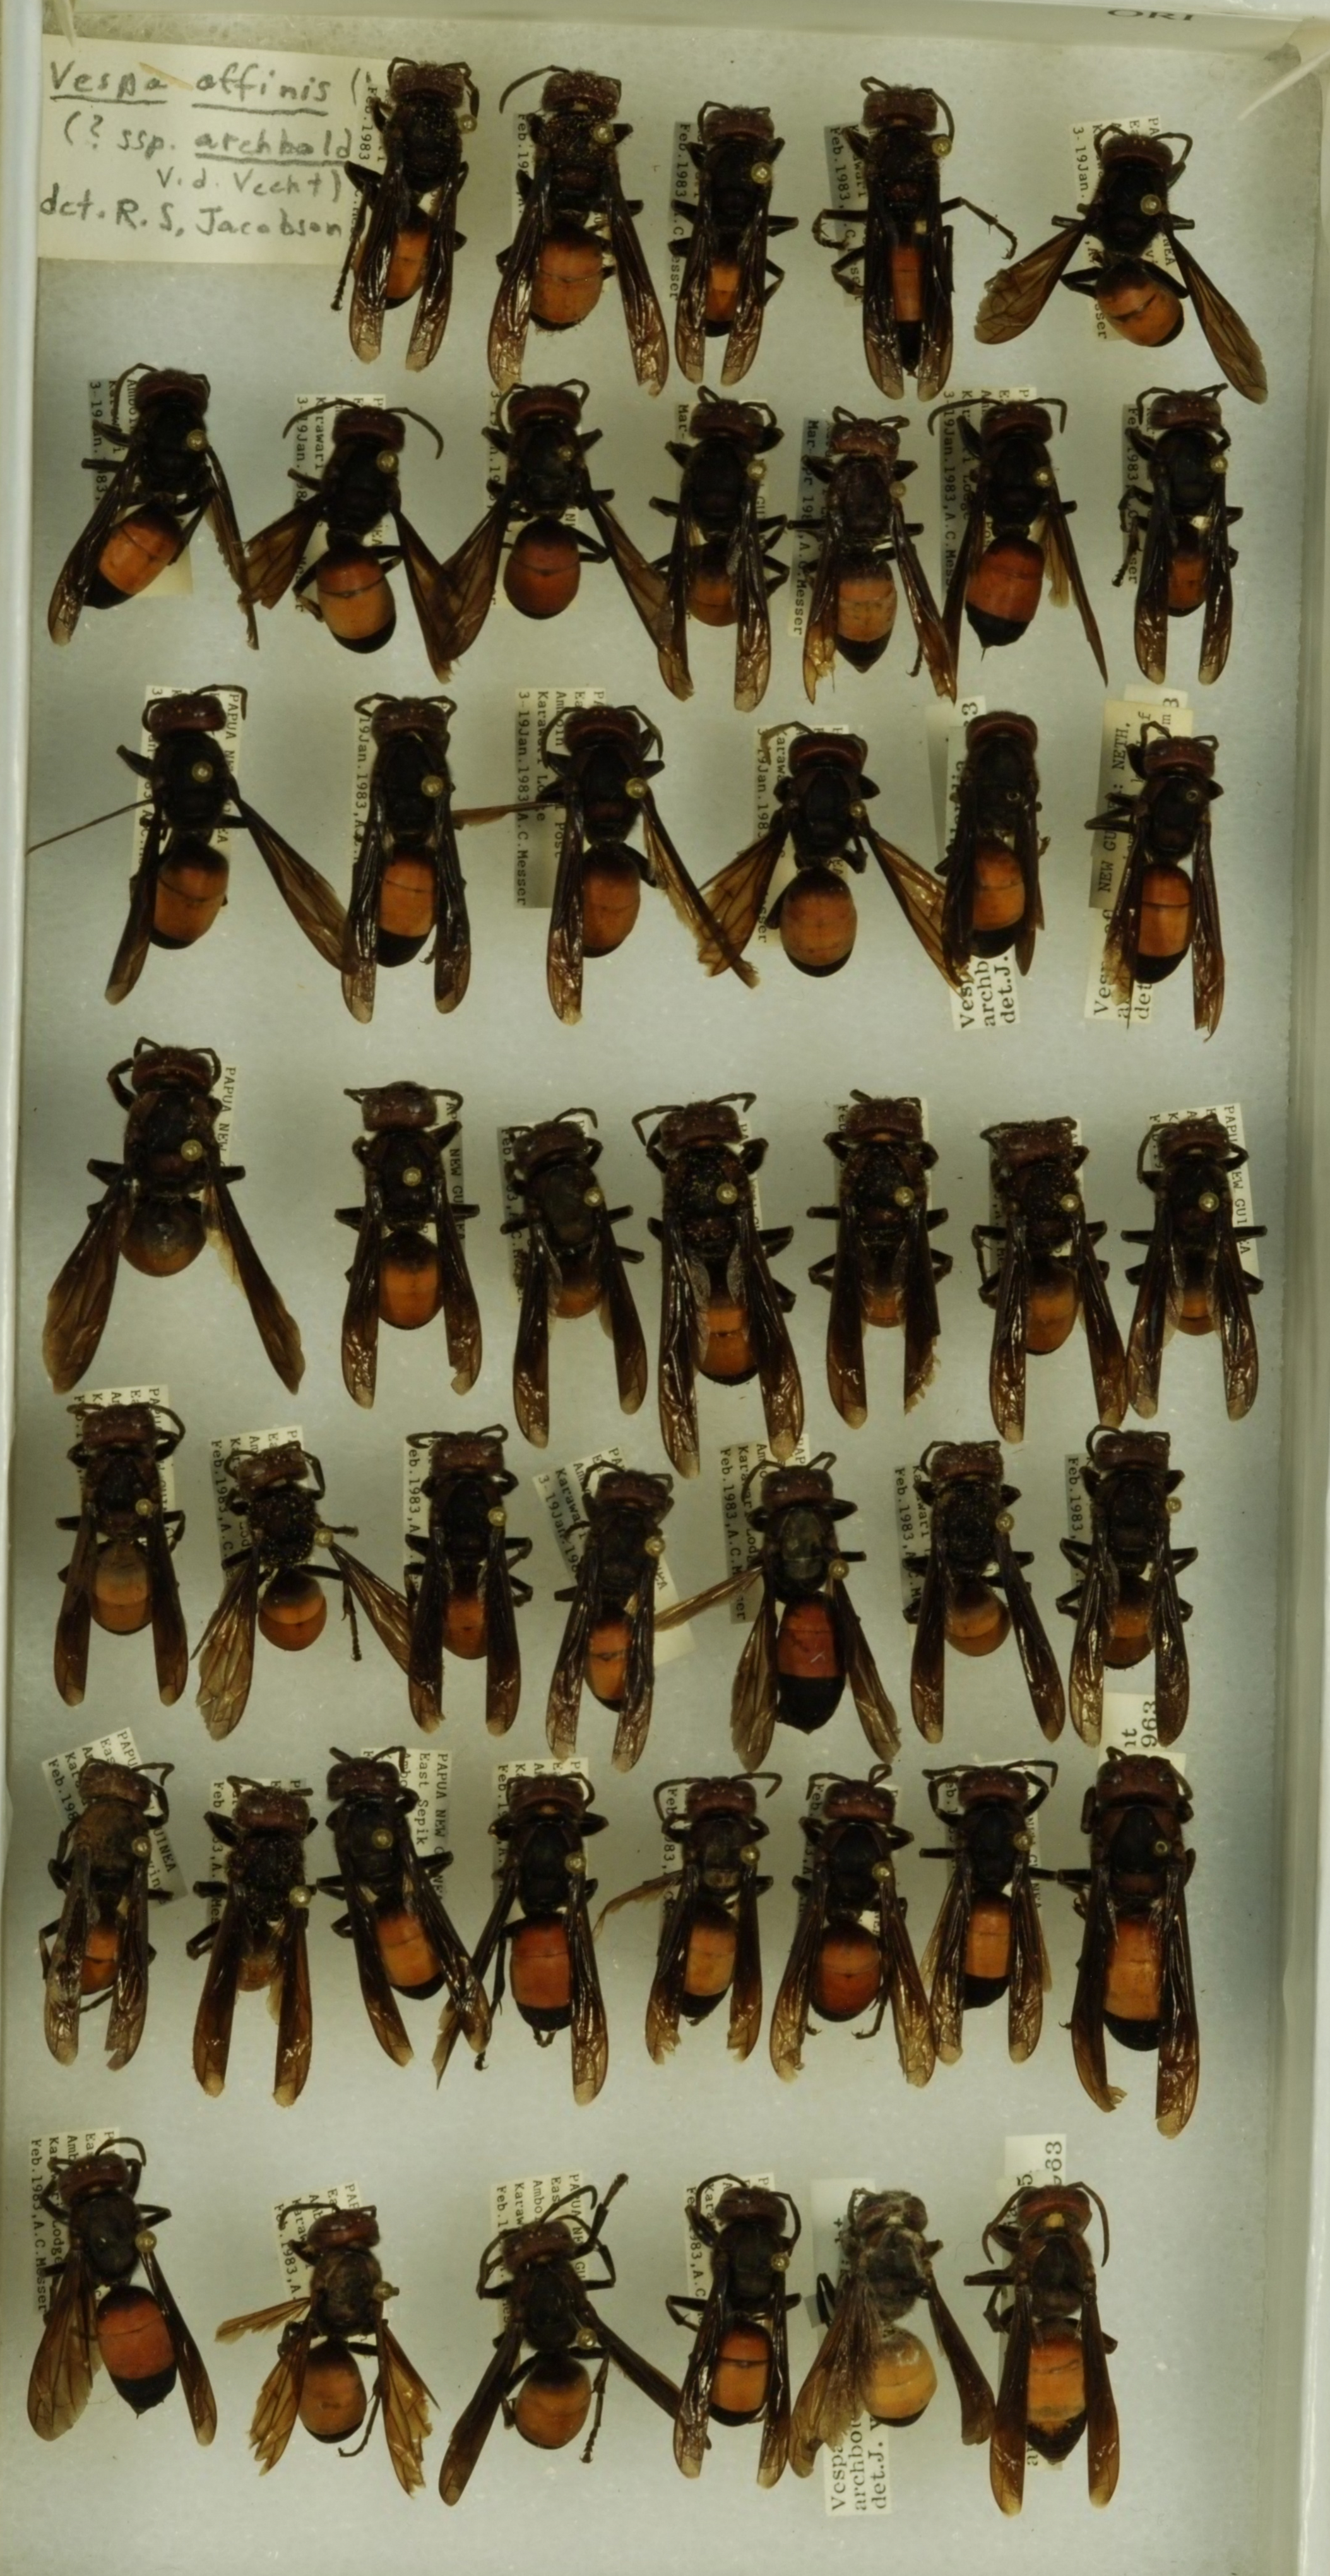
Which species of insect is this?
Vespa affinis
